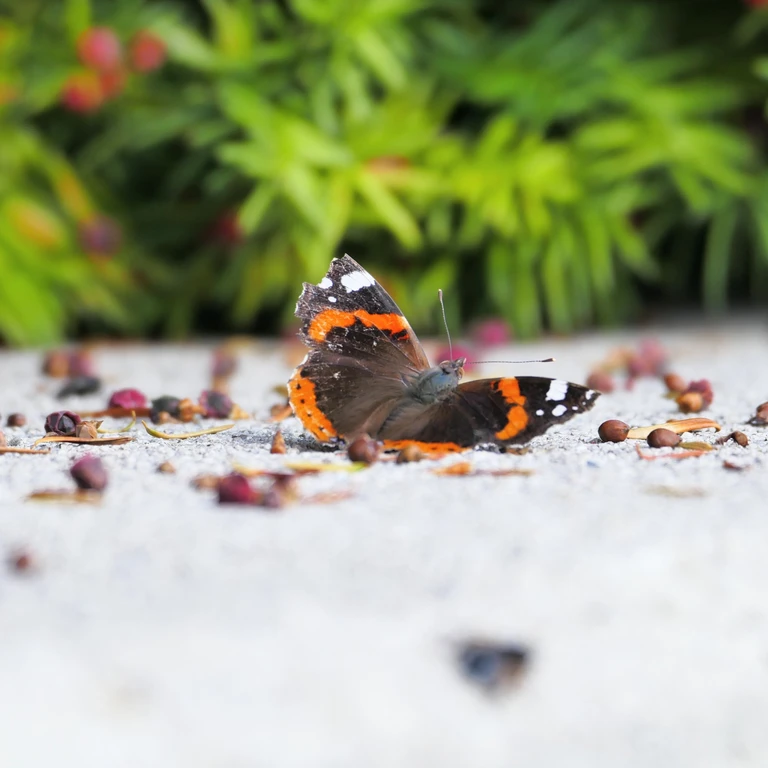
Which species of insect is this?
Vanessa atalanta
